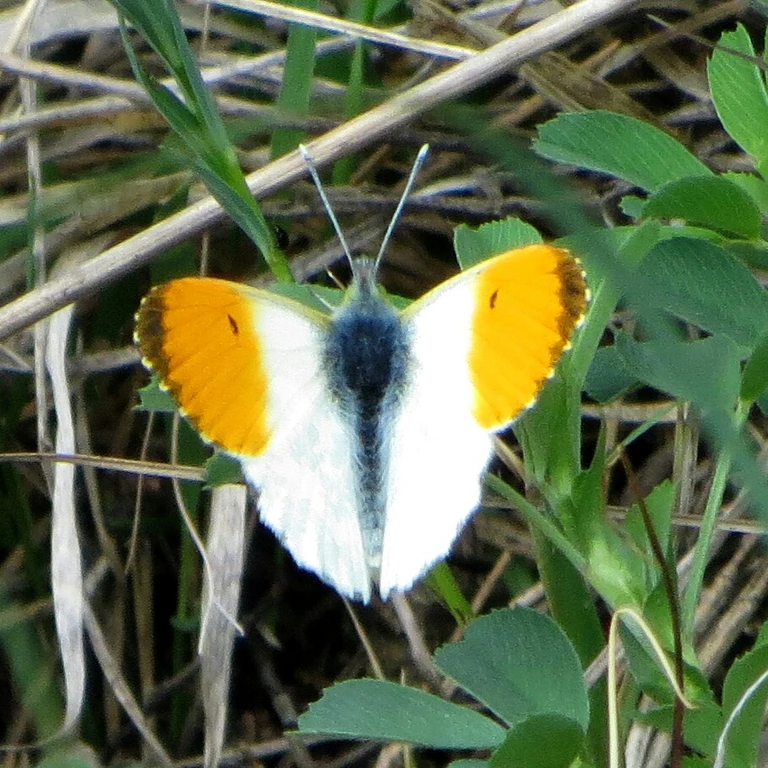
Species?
Anthocharis cardamines
